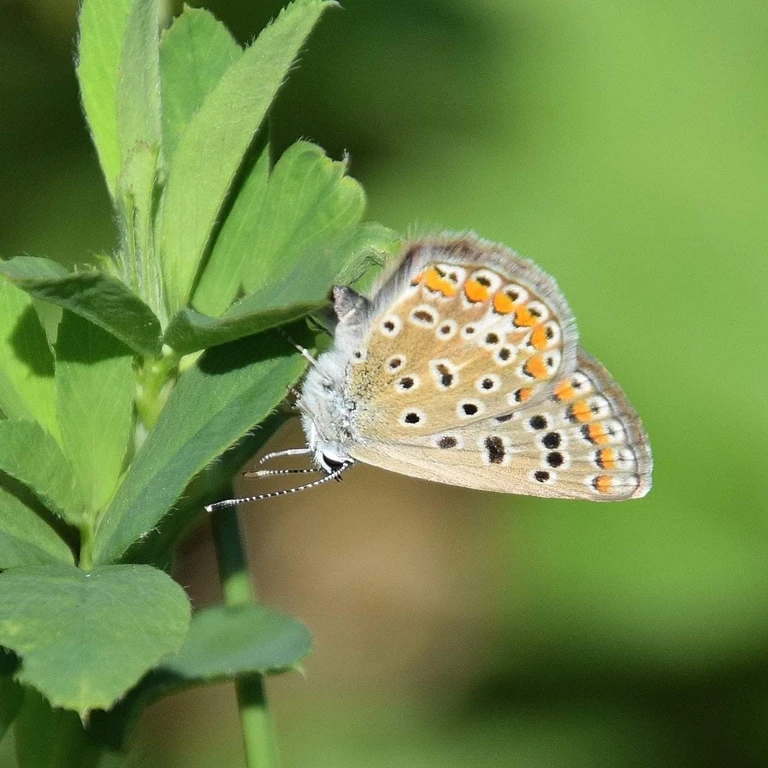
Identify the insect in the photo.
Polyommatus icarus
